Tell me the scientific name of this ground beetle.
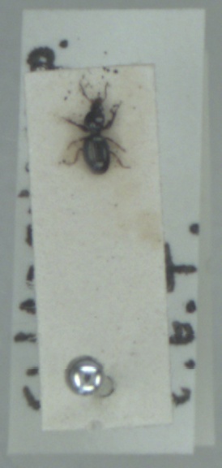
Dyschirius globosus
